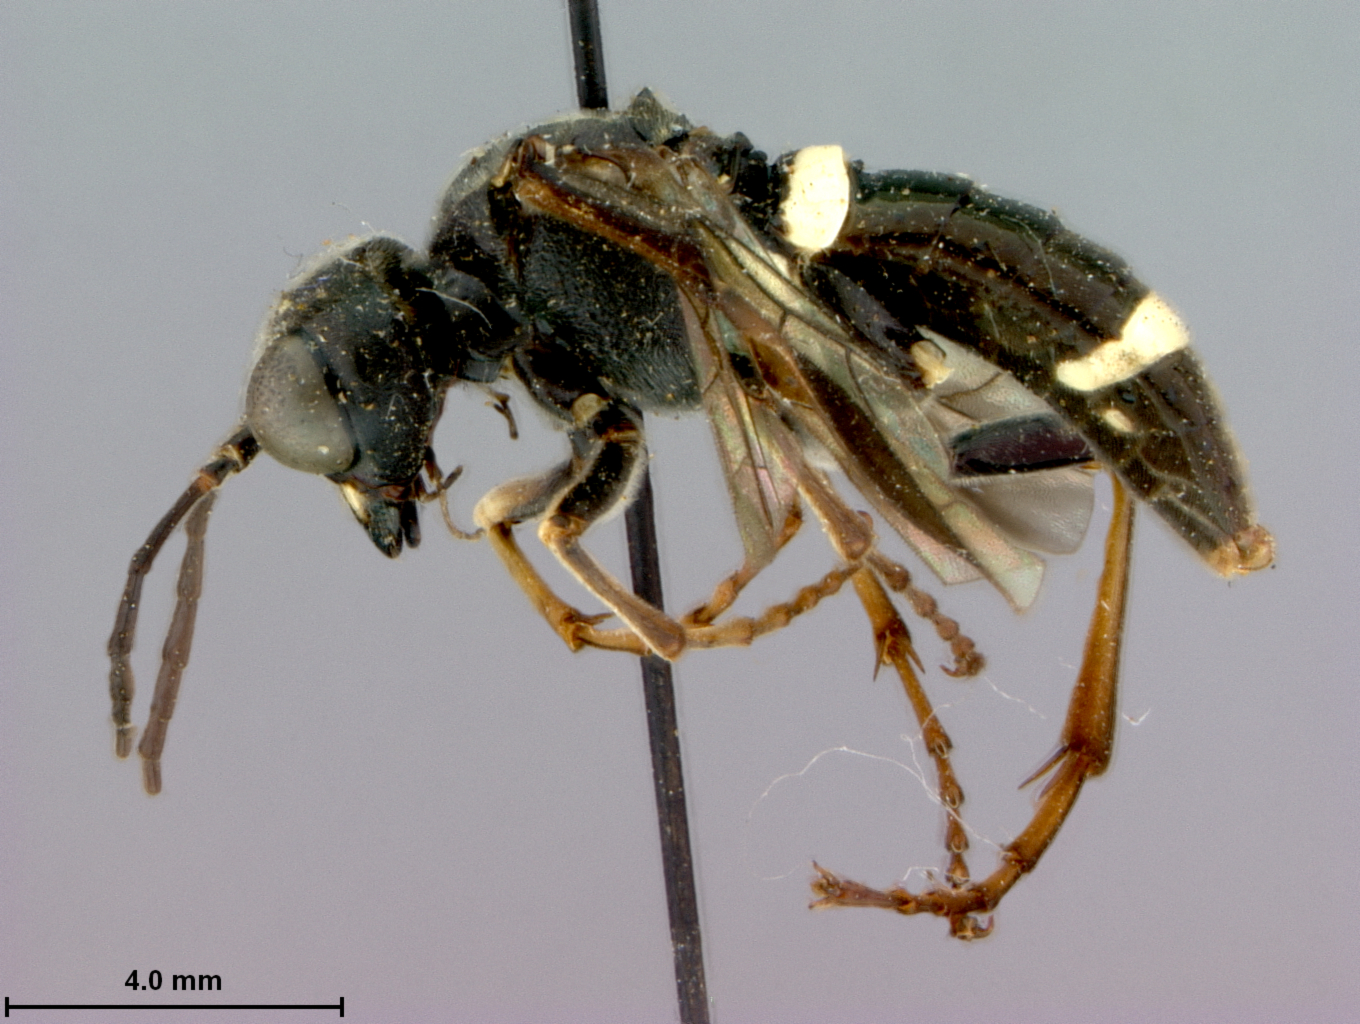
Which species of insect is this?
Jermakia japonica
